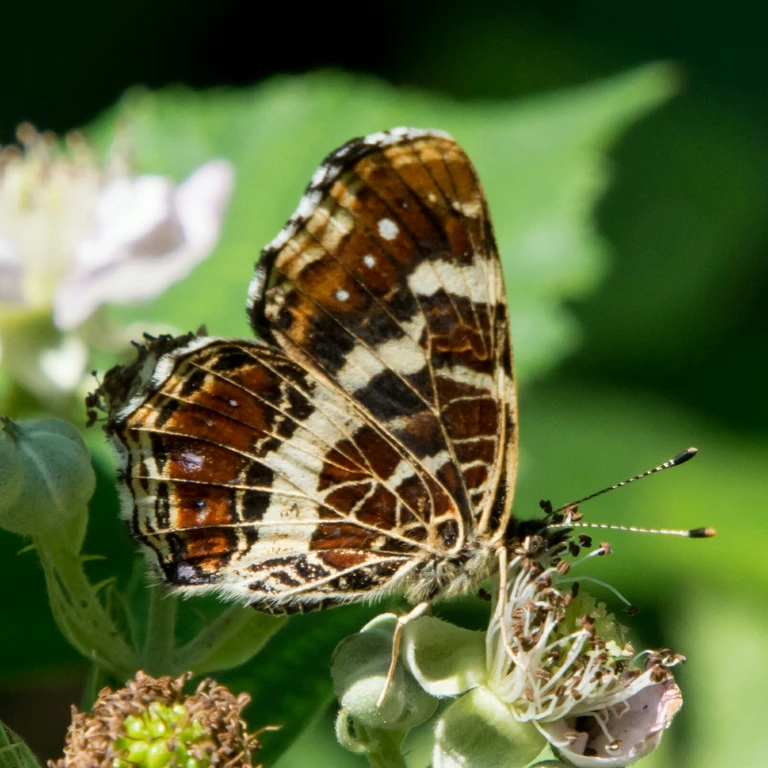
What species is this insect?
Araschnia levana
